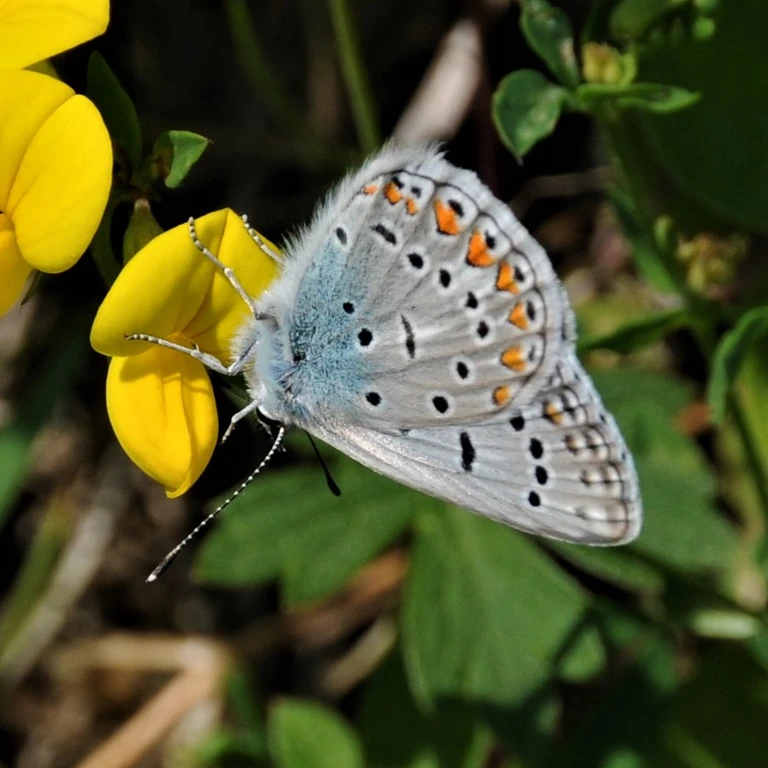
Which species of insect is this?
Polyommatus icarus
